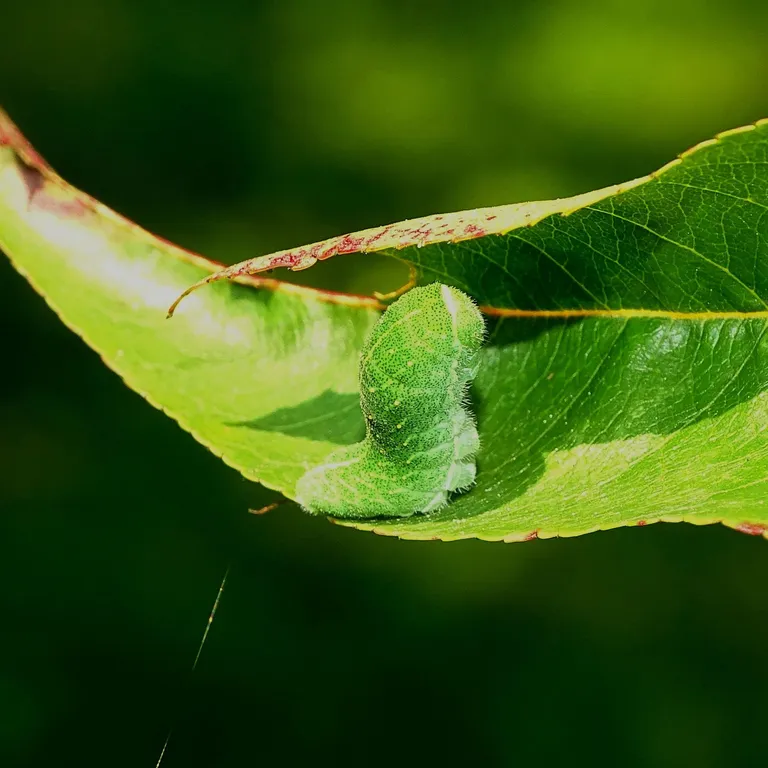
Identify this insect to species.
Iphiclides podalirius
